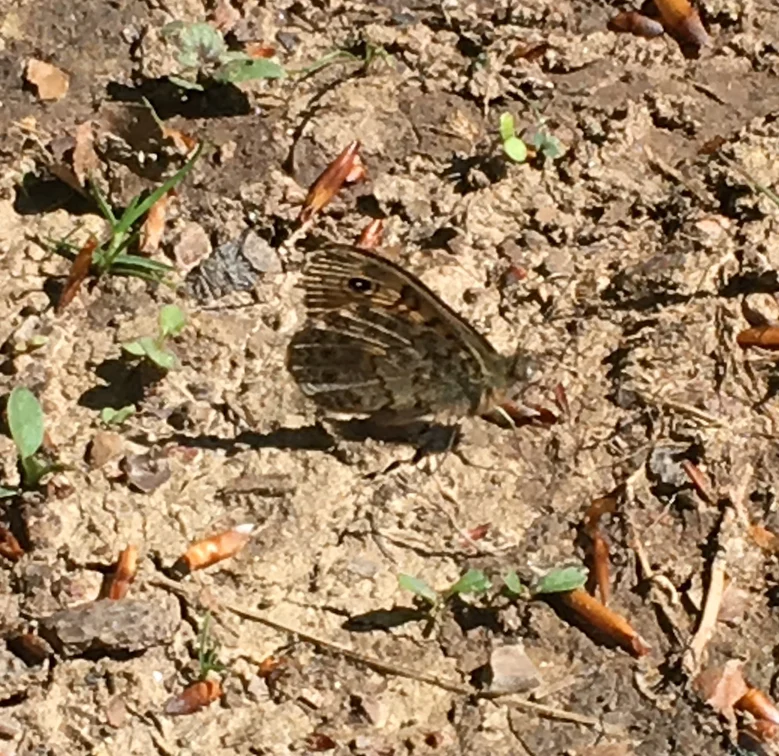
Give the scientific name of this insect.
Pararge aegeria
